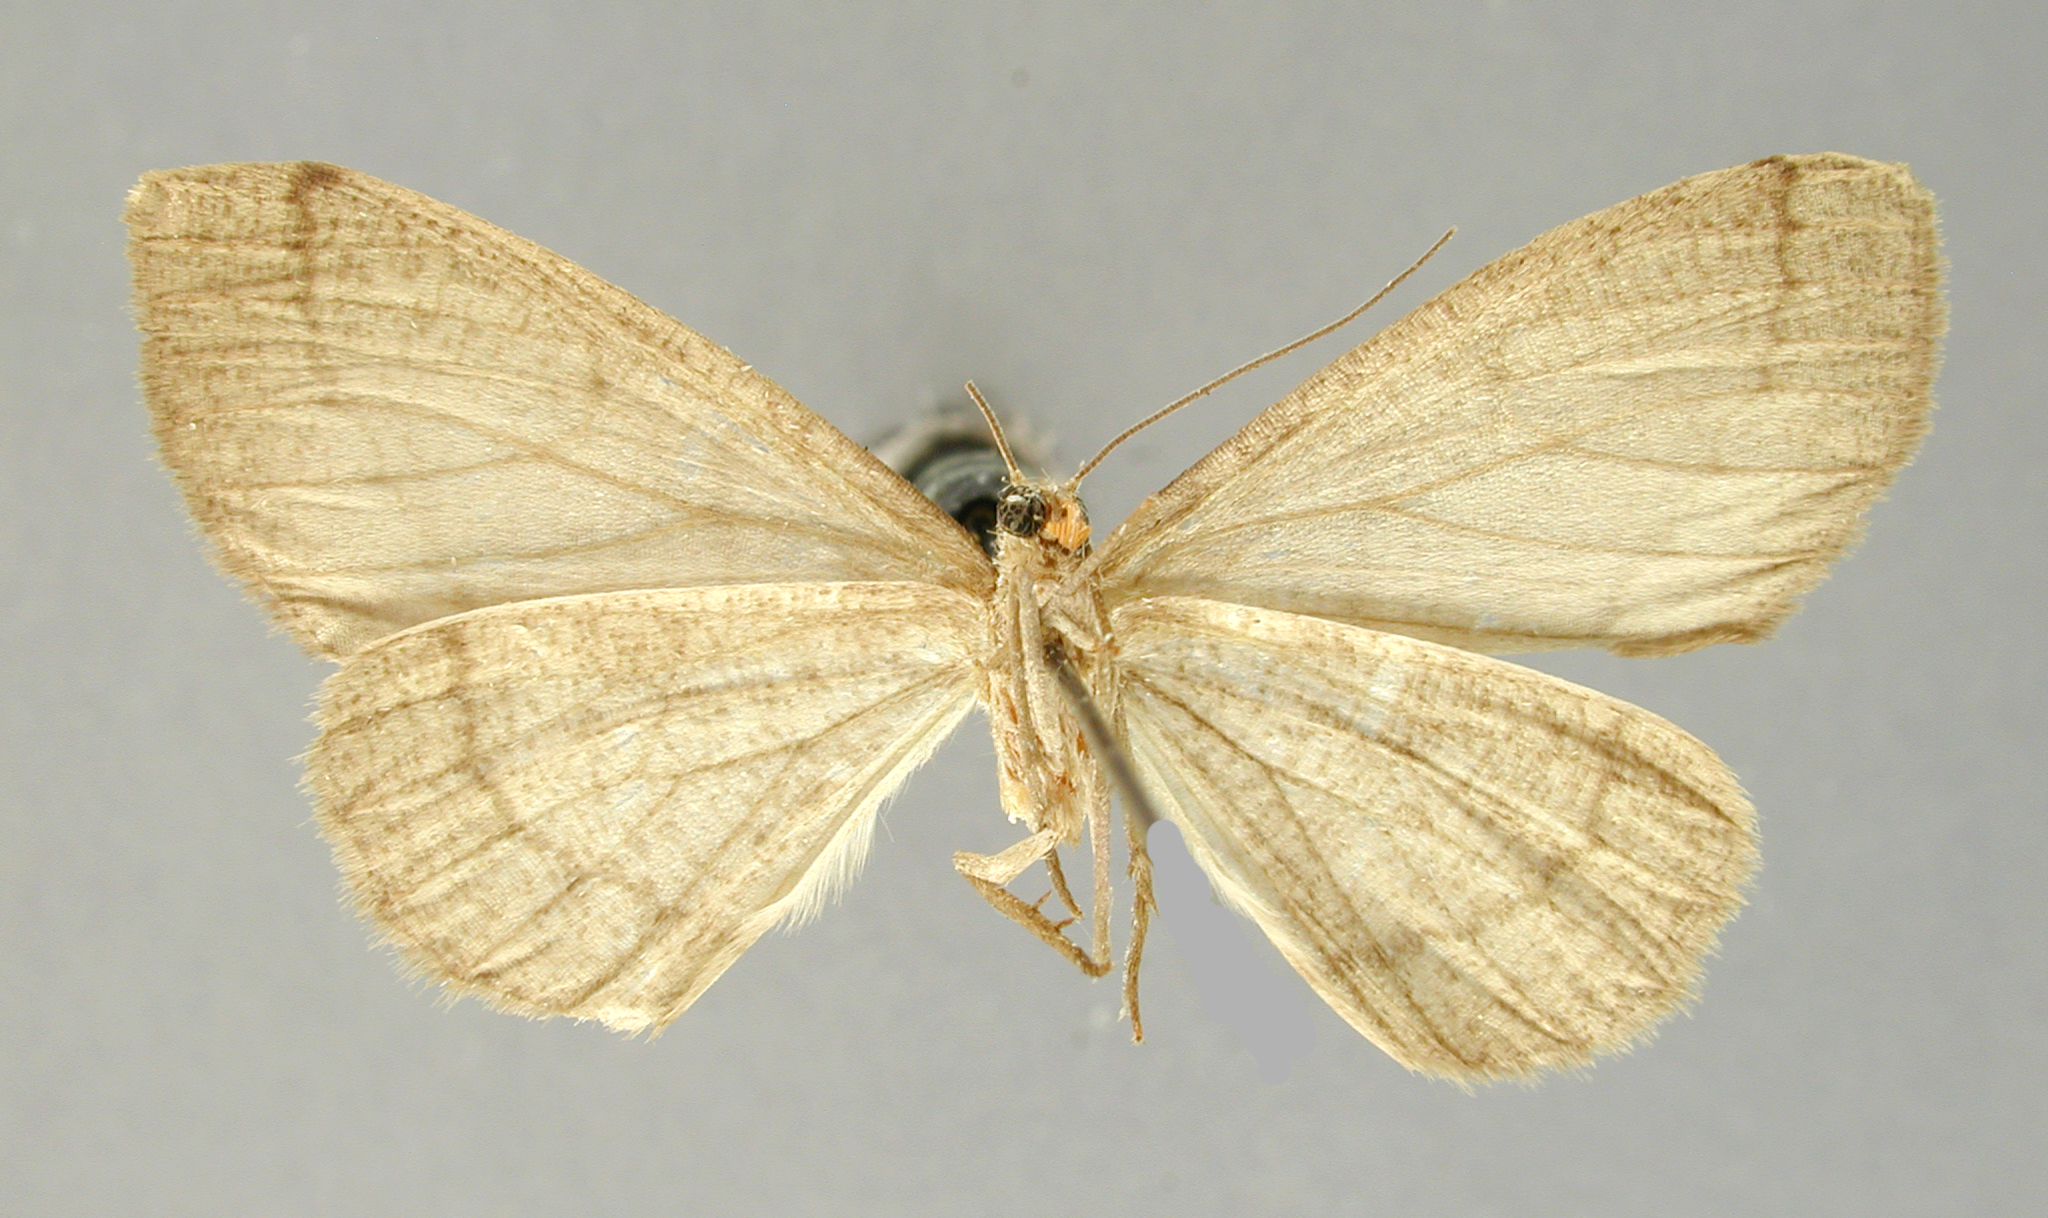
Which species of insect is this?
Nipteria illota
